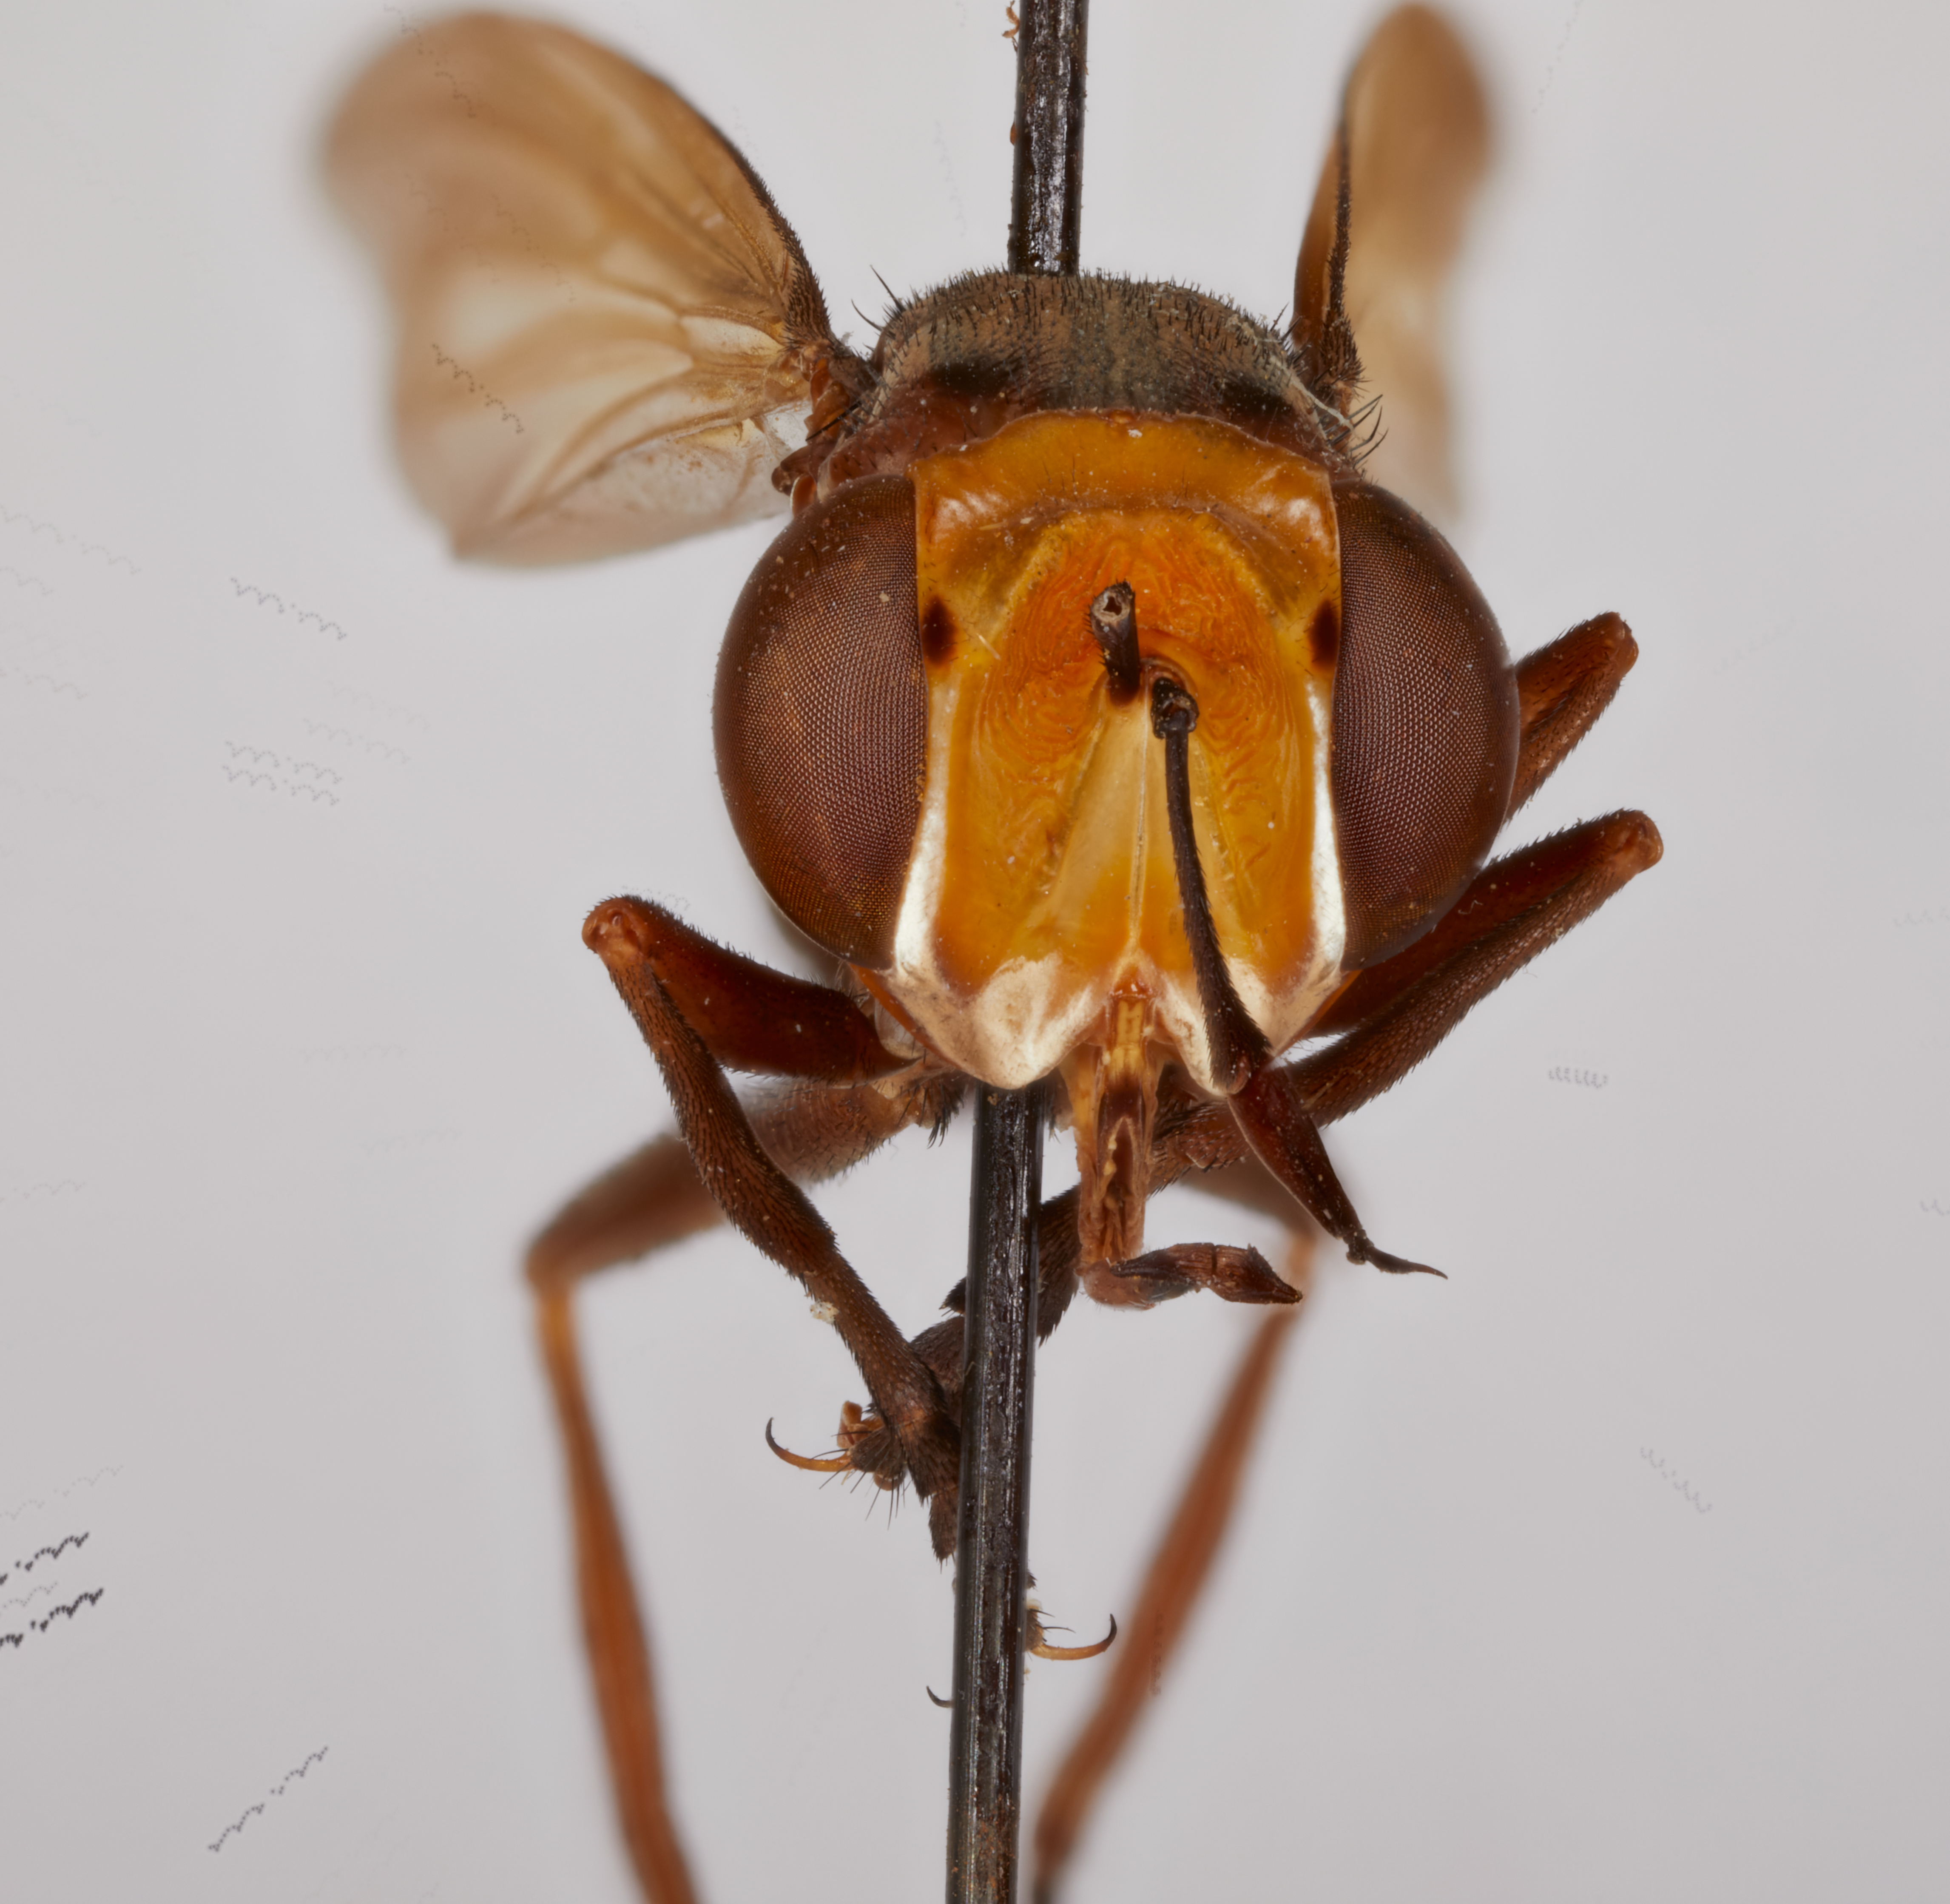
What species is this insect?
Conops maculifrons
